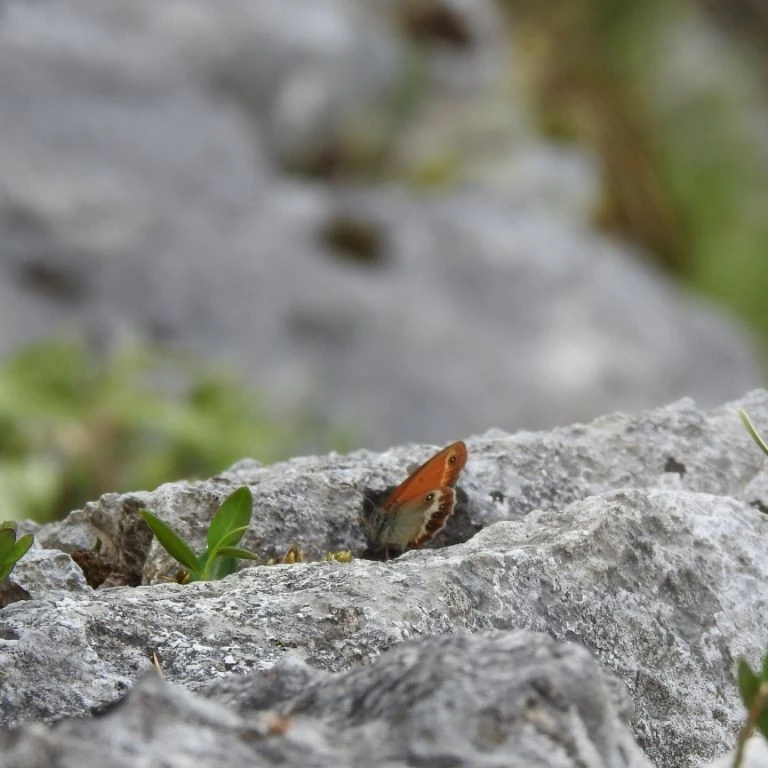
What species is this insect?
Coenonympha arcania
